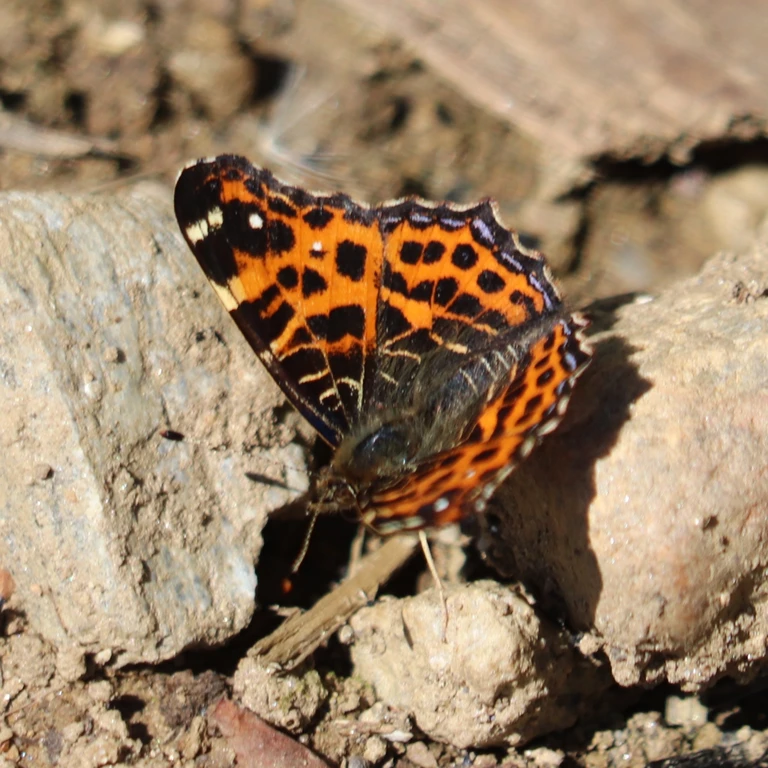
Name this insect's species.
Araschnia levana
